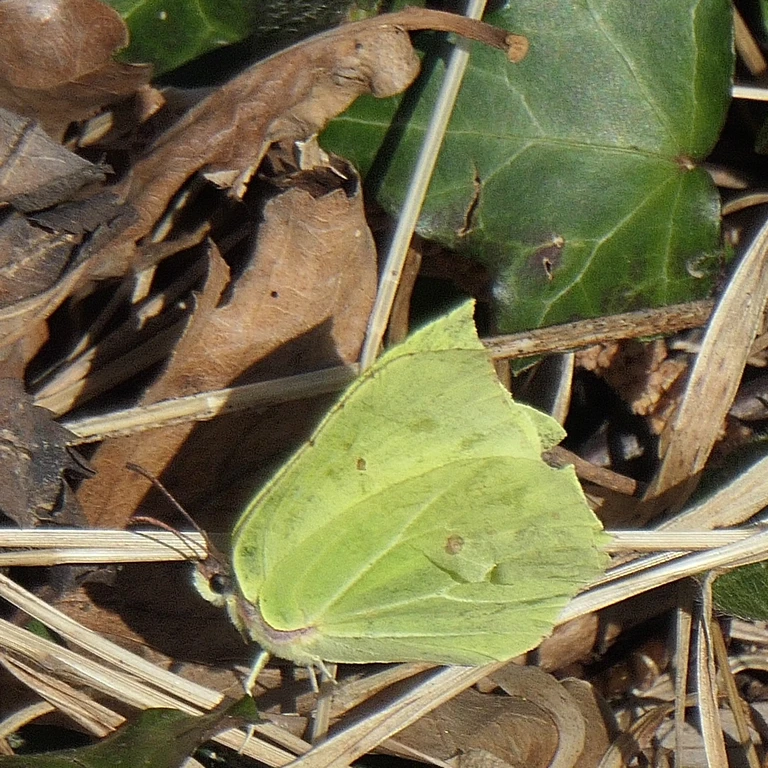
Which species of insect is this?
Gonepteryx rhamni
